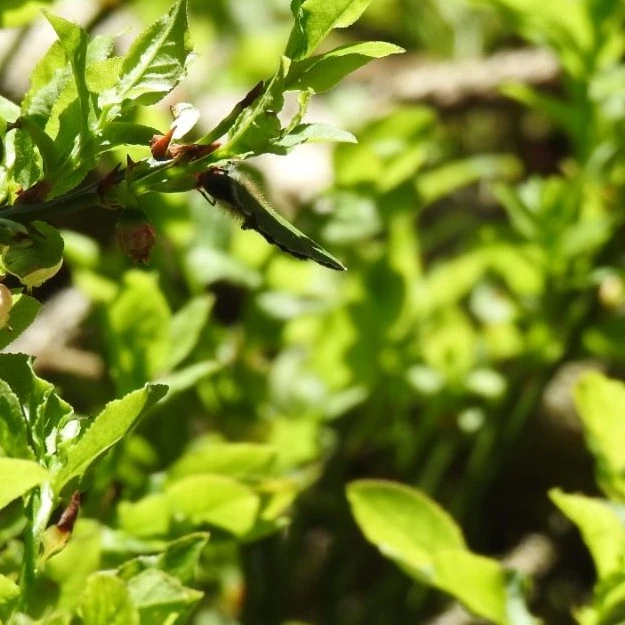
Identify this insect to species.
Callophrys rubi
